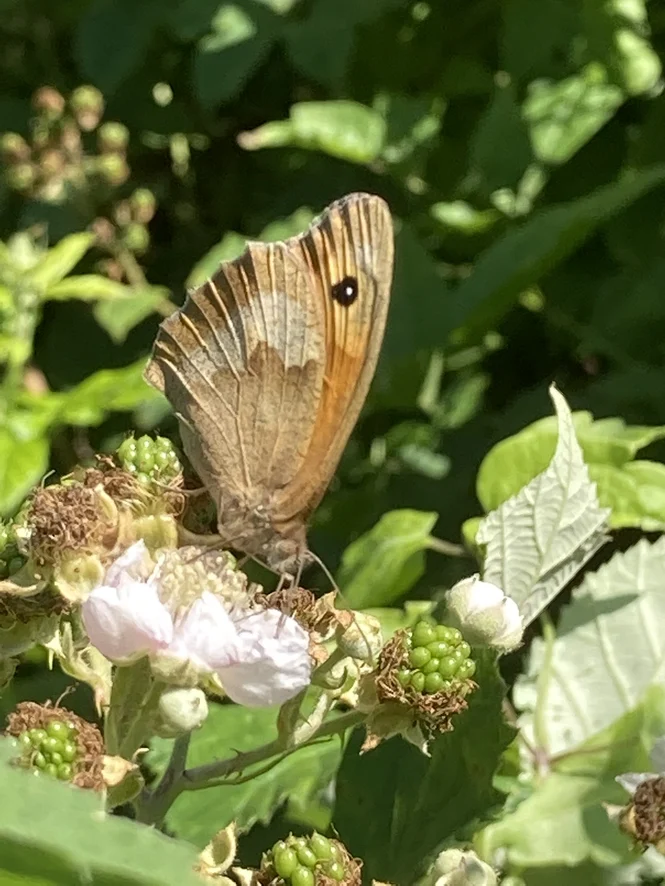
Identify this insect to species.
Maniola jurtina
